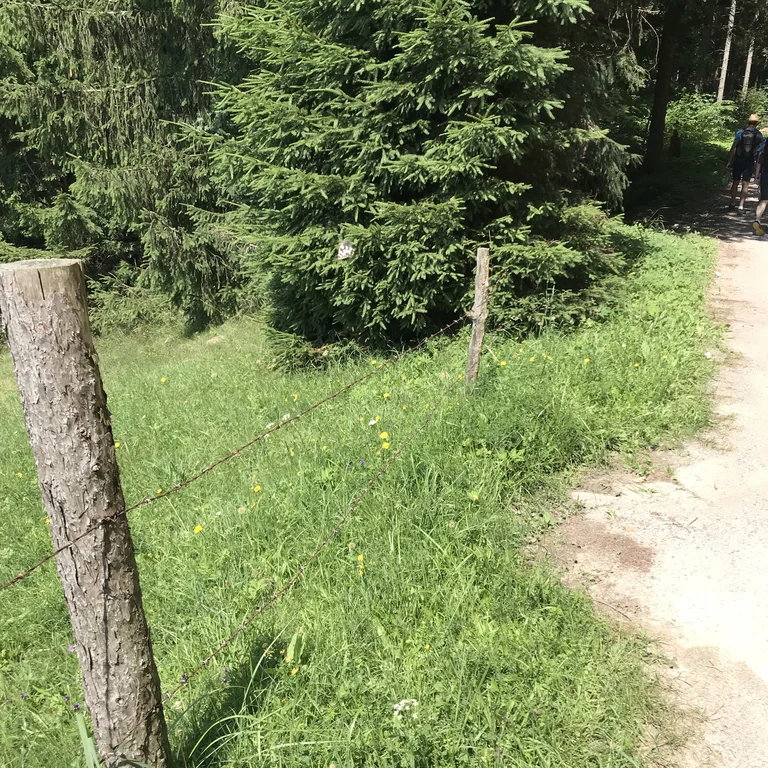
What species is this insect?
Melanargia galathea
